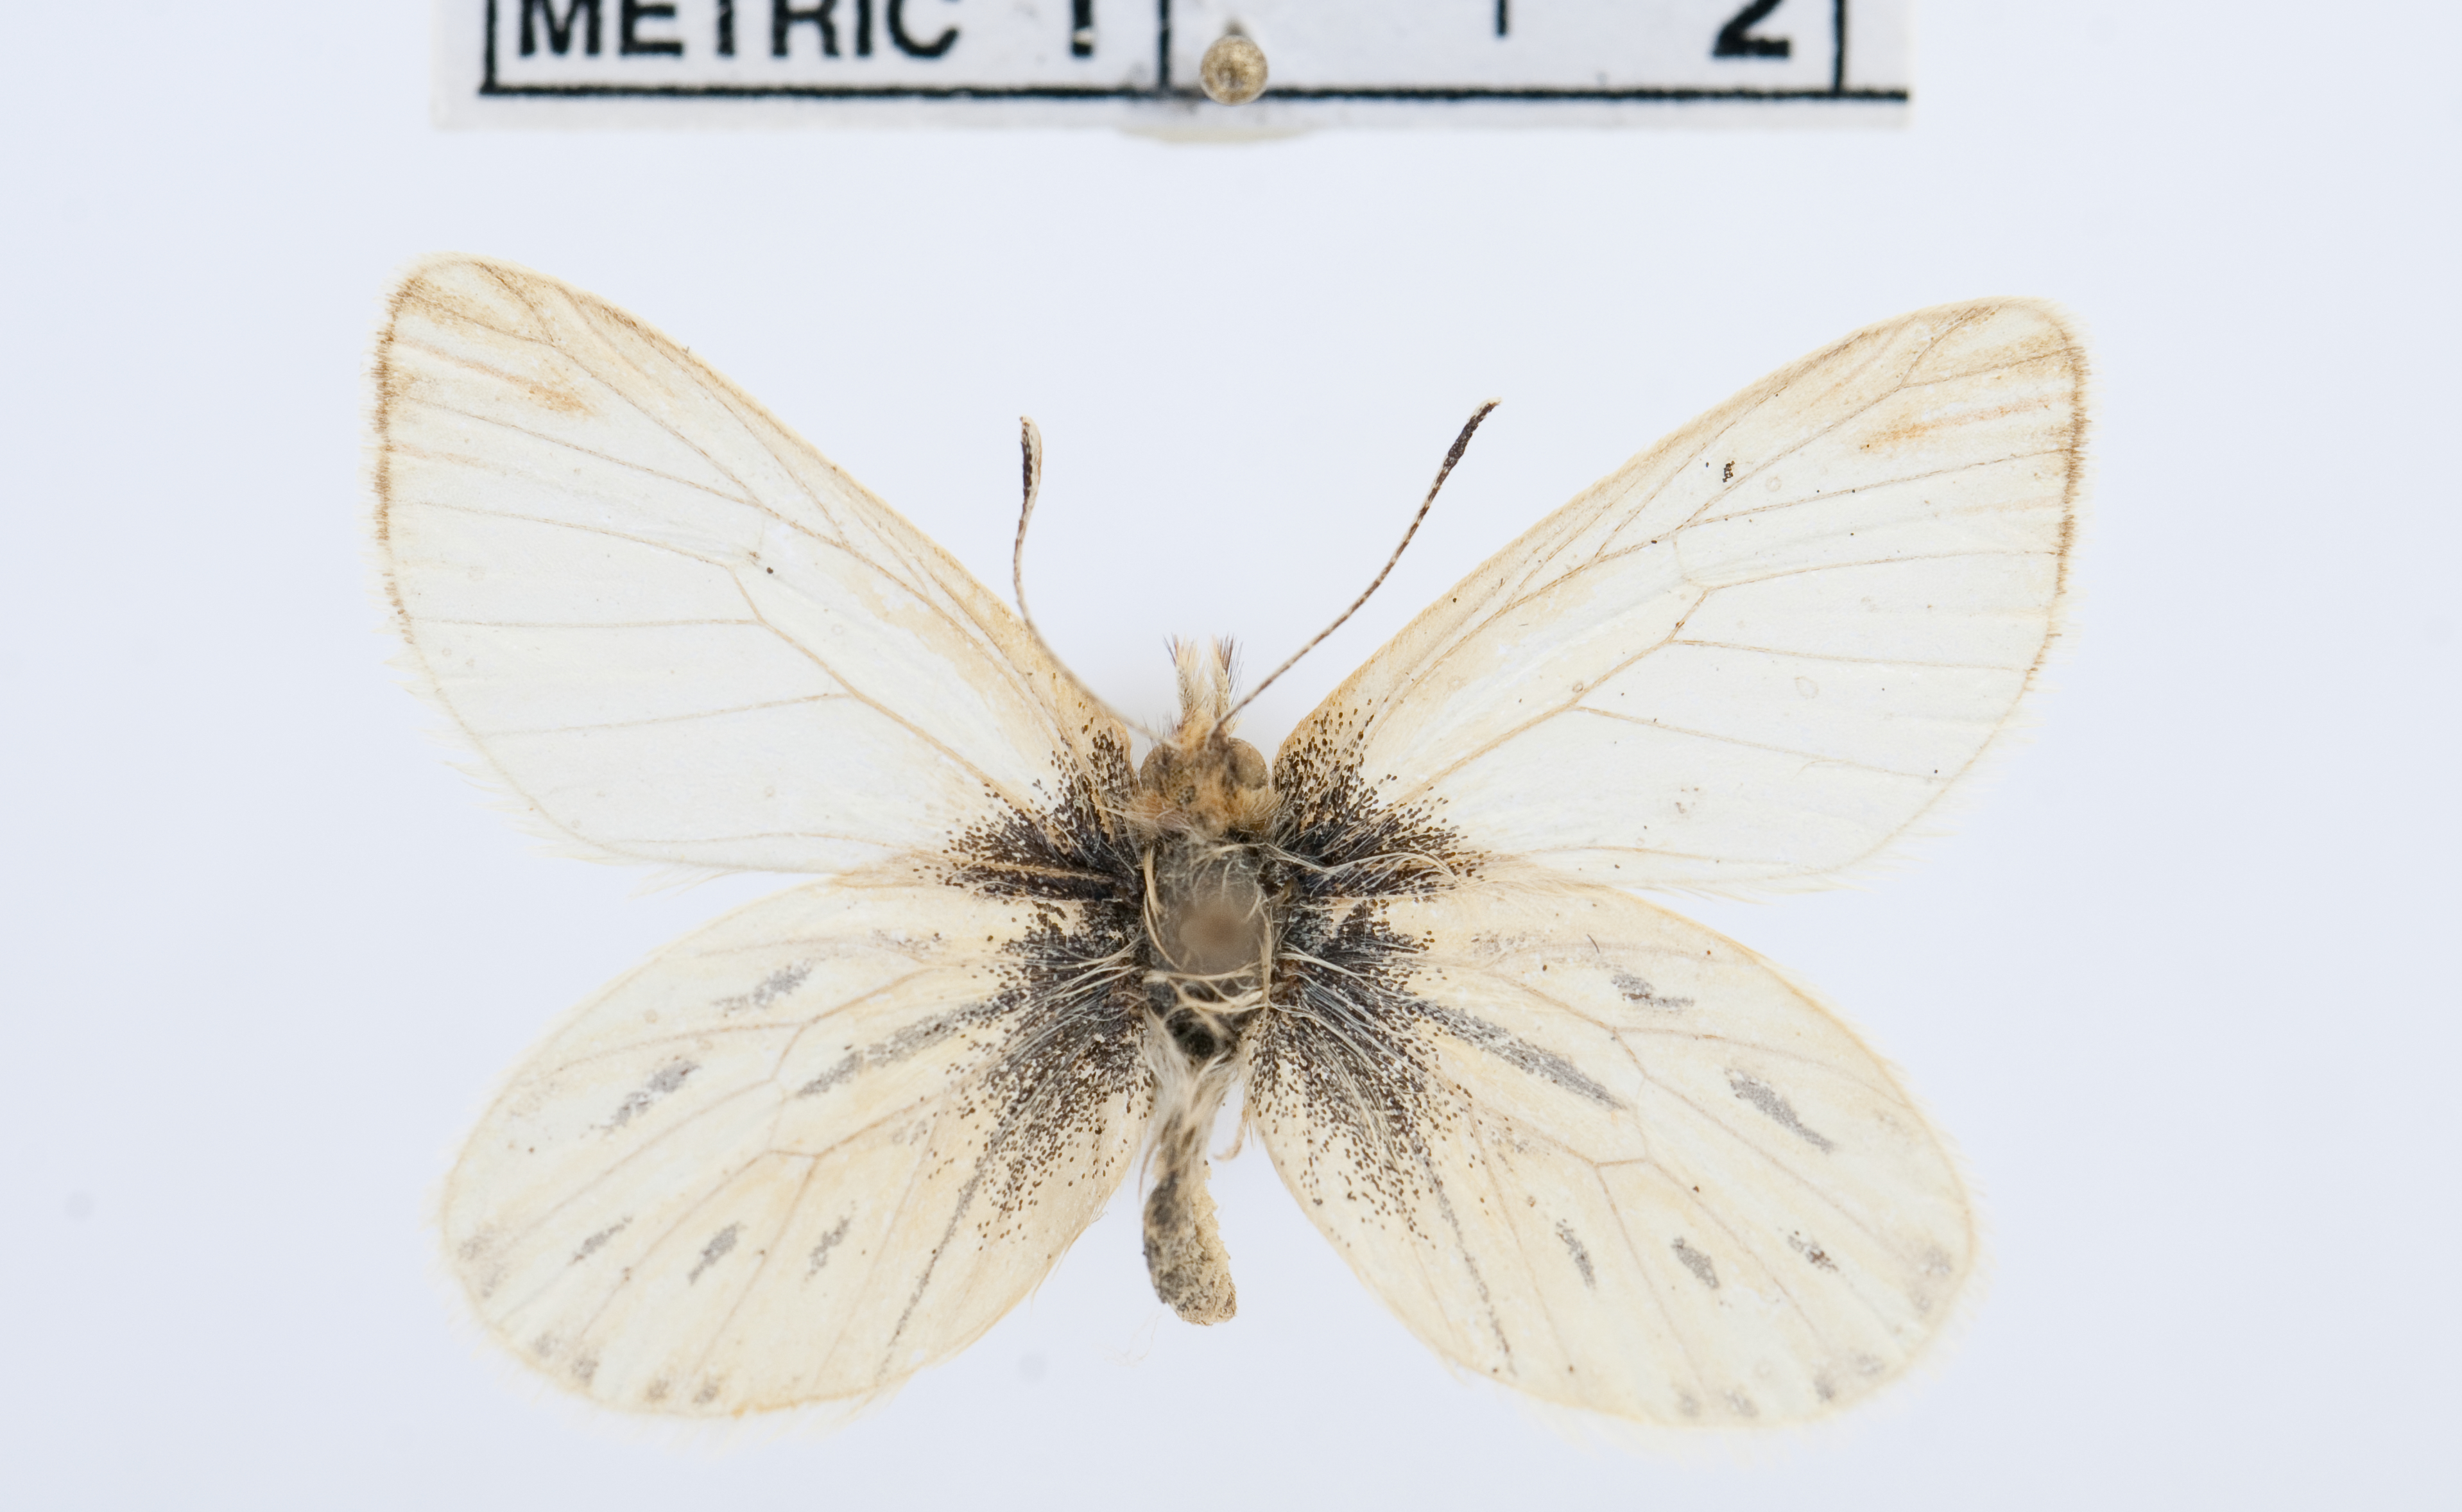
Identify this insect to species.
Infraphulia ilyodes
